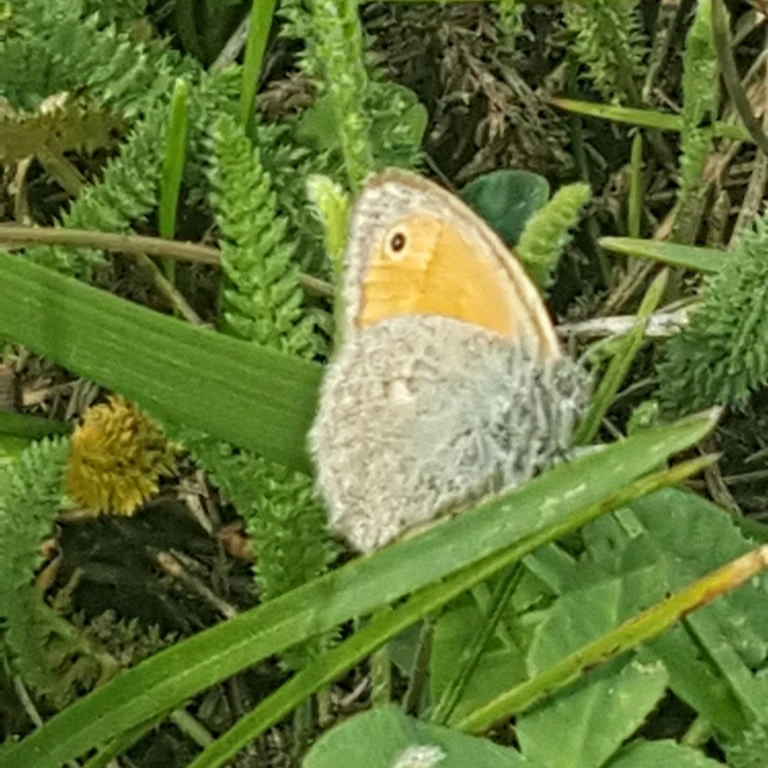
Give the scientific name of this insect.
Coenonympha pamphilus
